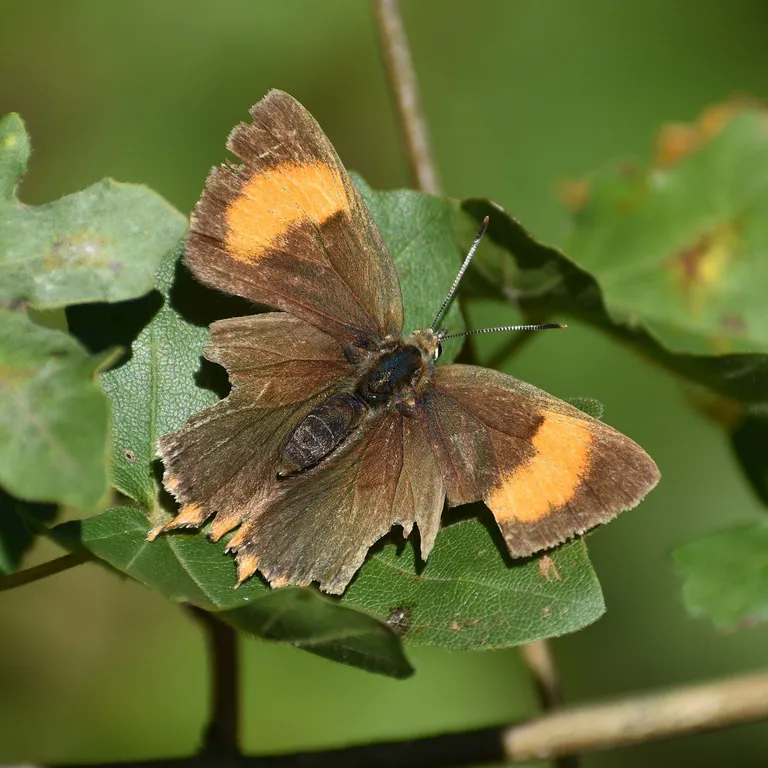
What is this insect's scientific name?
Thecla betulae
